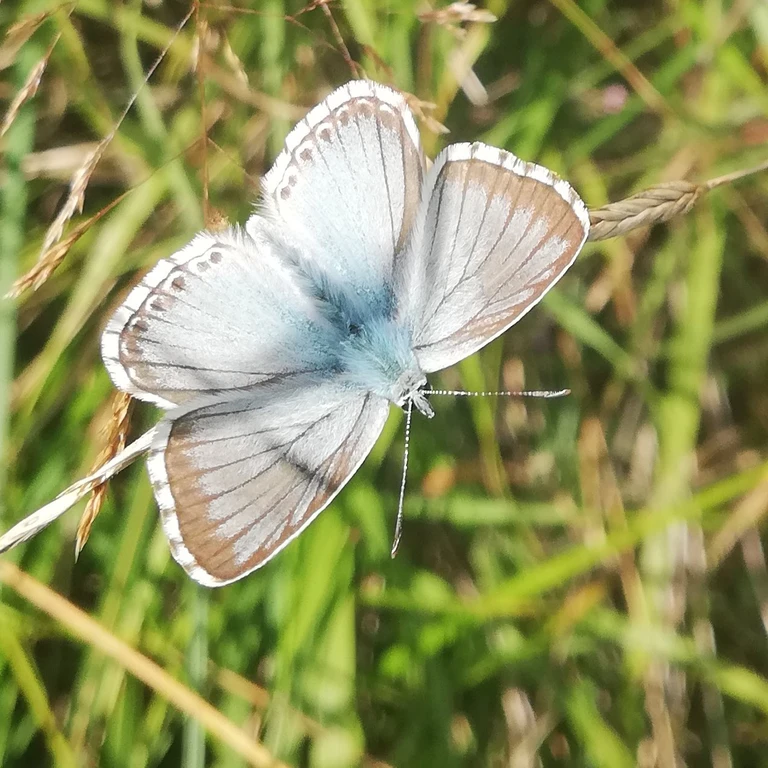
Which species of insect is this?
Lysandra coridon
